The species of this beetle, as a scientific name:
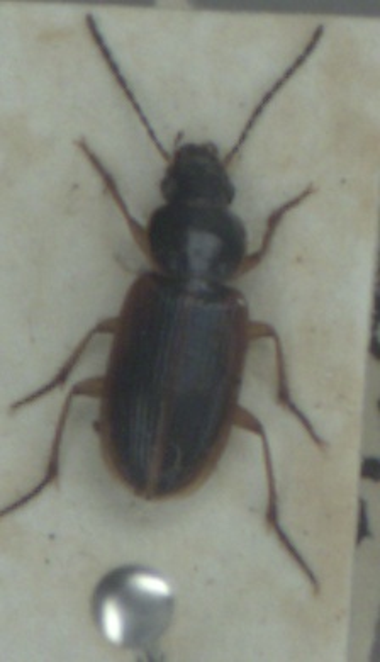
Stenolophus mixtus
